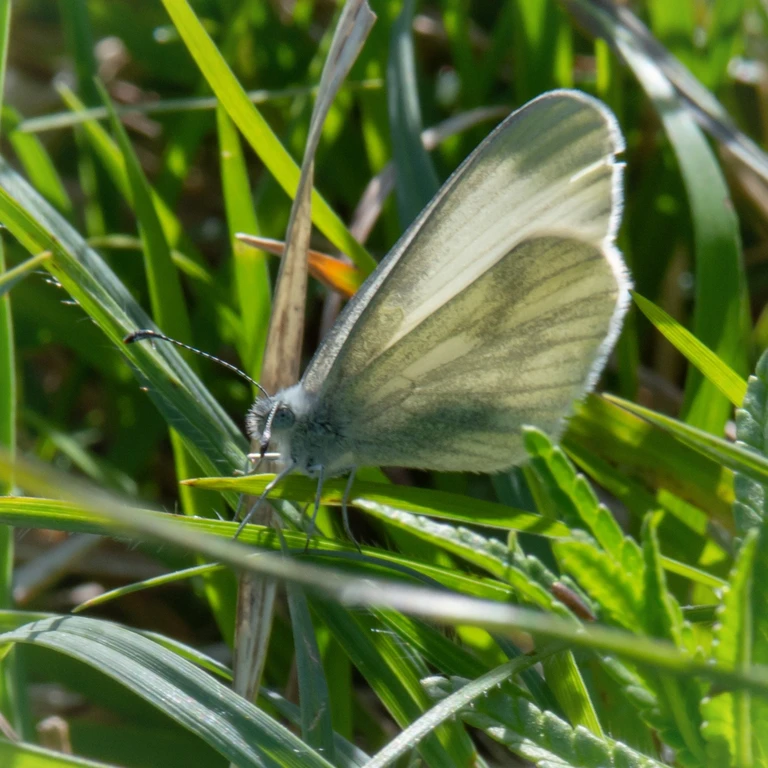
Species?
Leptidea sinapis/juvernica
